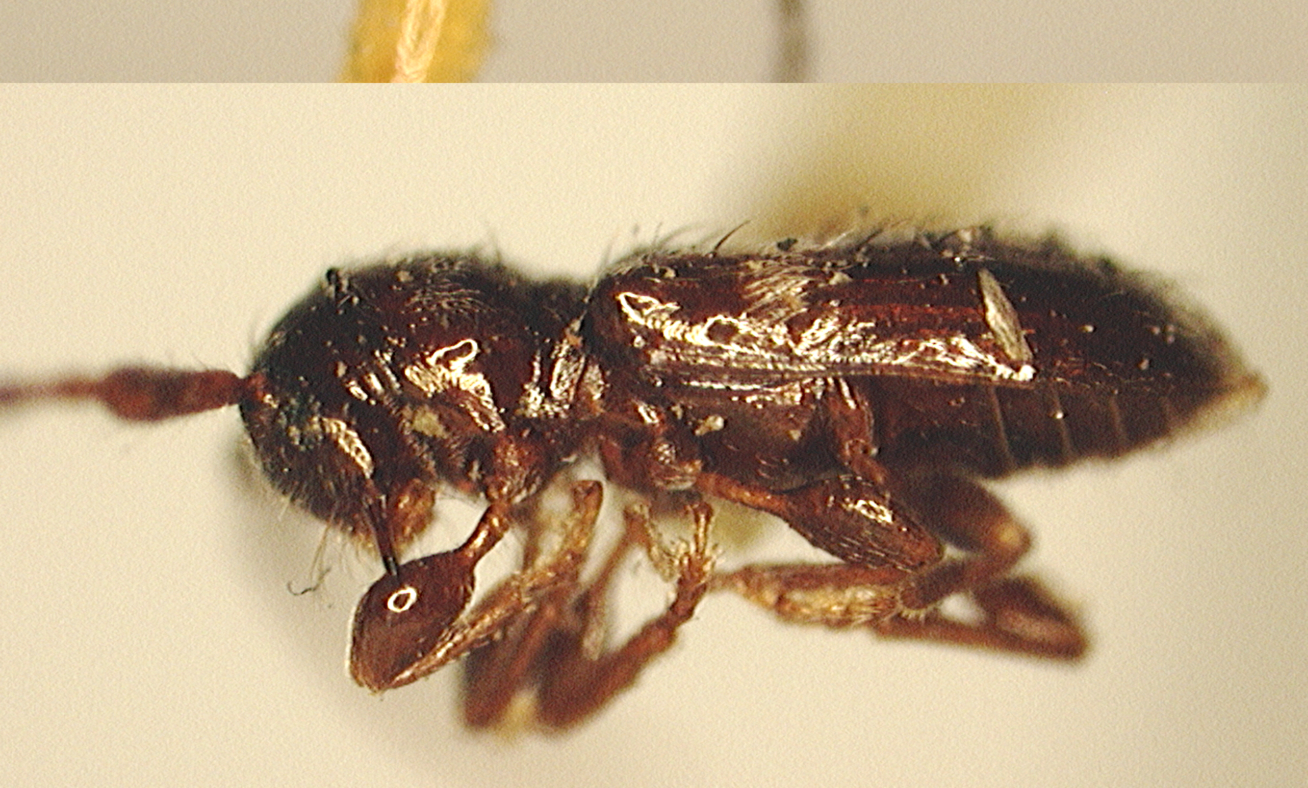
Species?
Cyrtinus schwarzi
